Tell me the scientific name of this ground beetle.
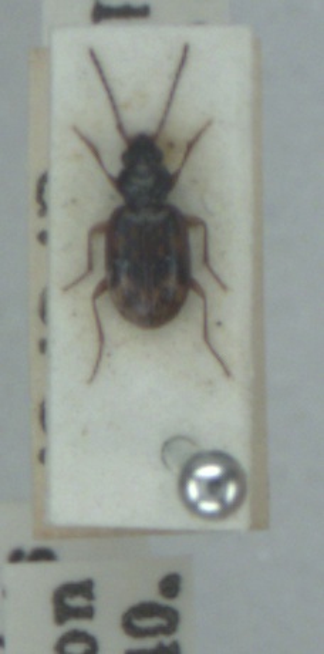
Bembidion fumigatum
